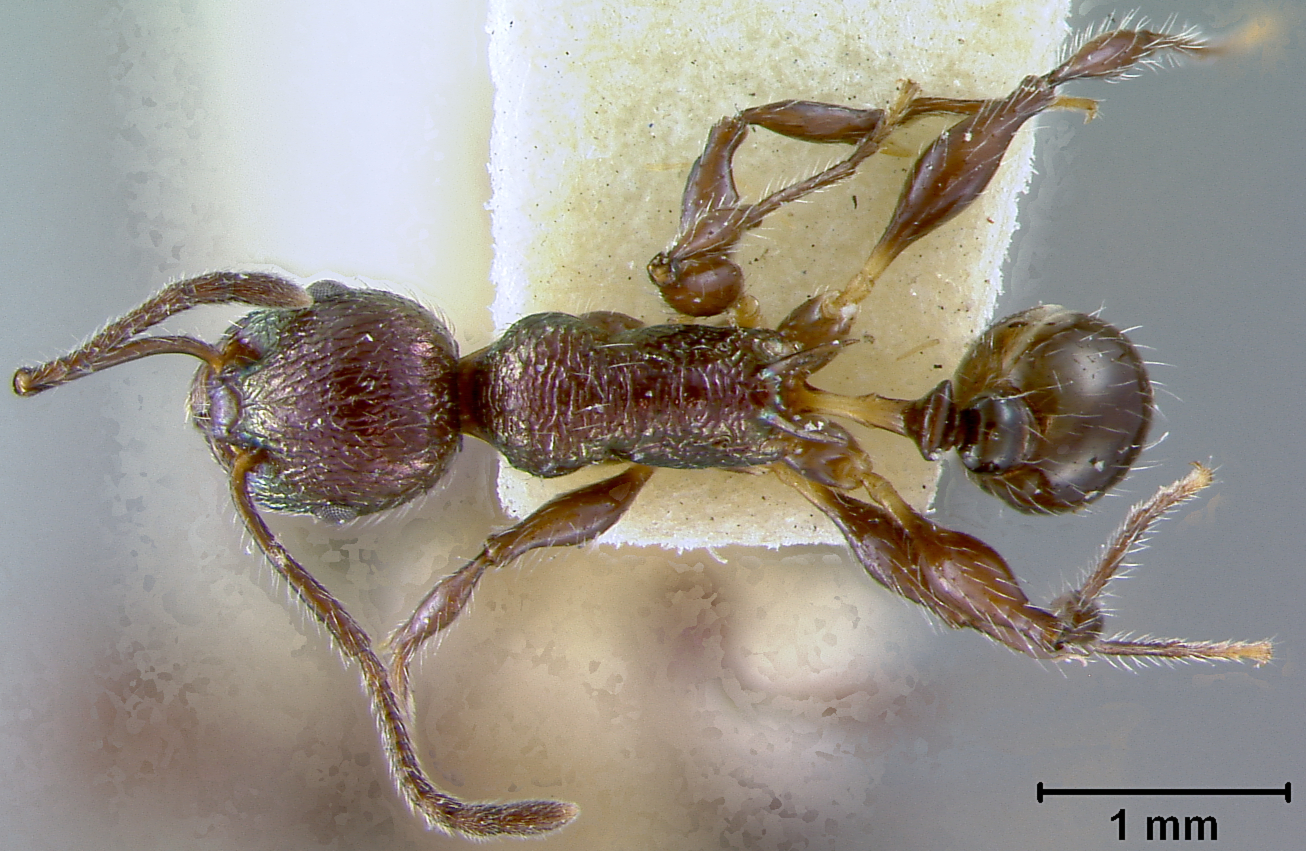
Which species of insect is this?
Macromischa creightoni
